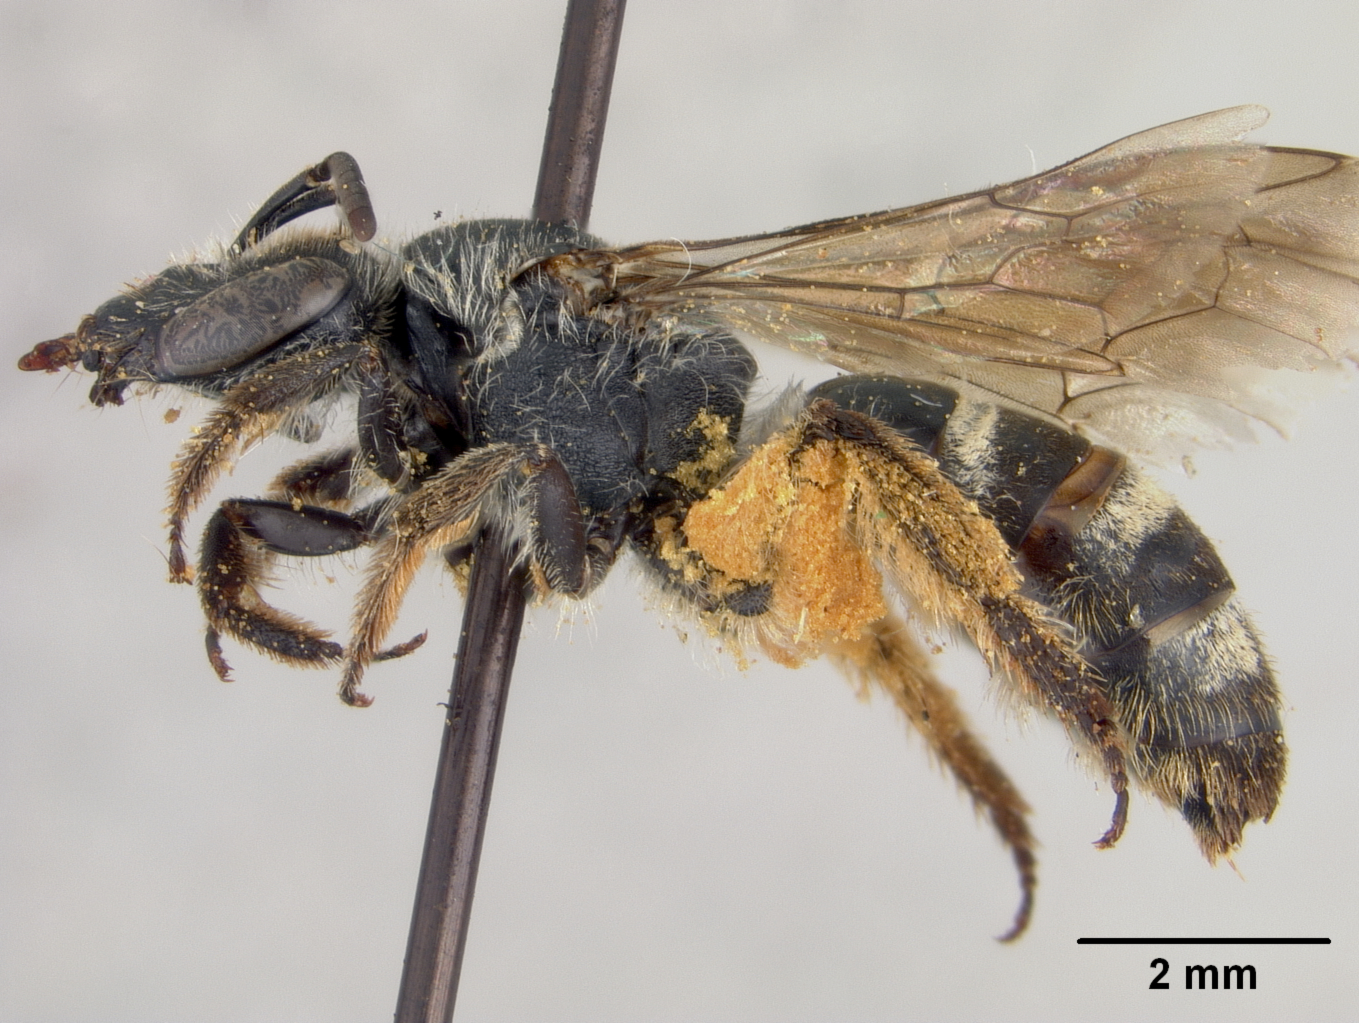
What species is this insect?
Halictus uyacensis
